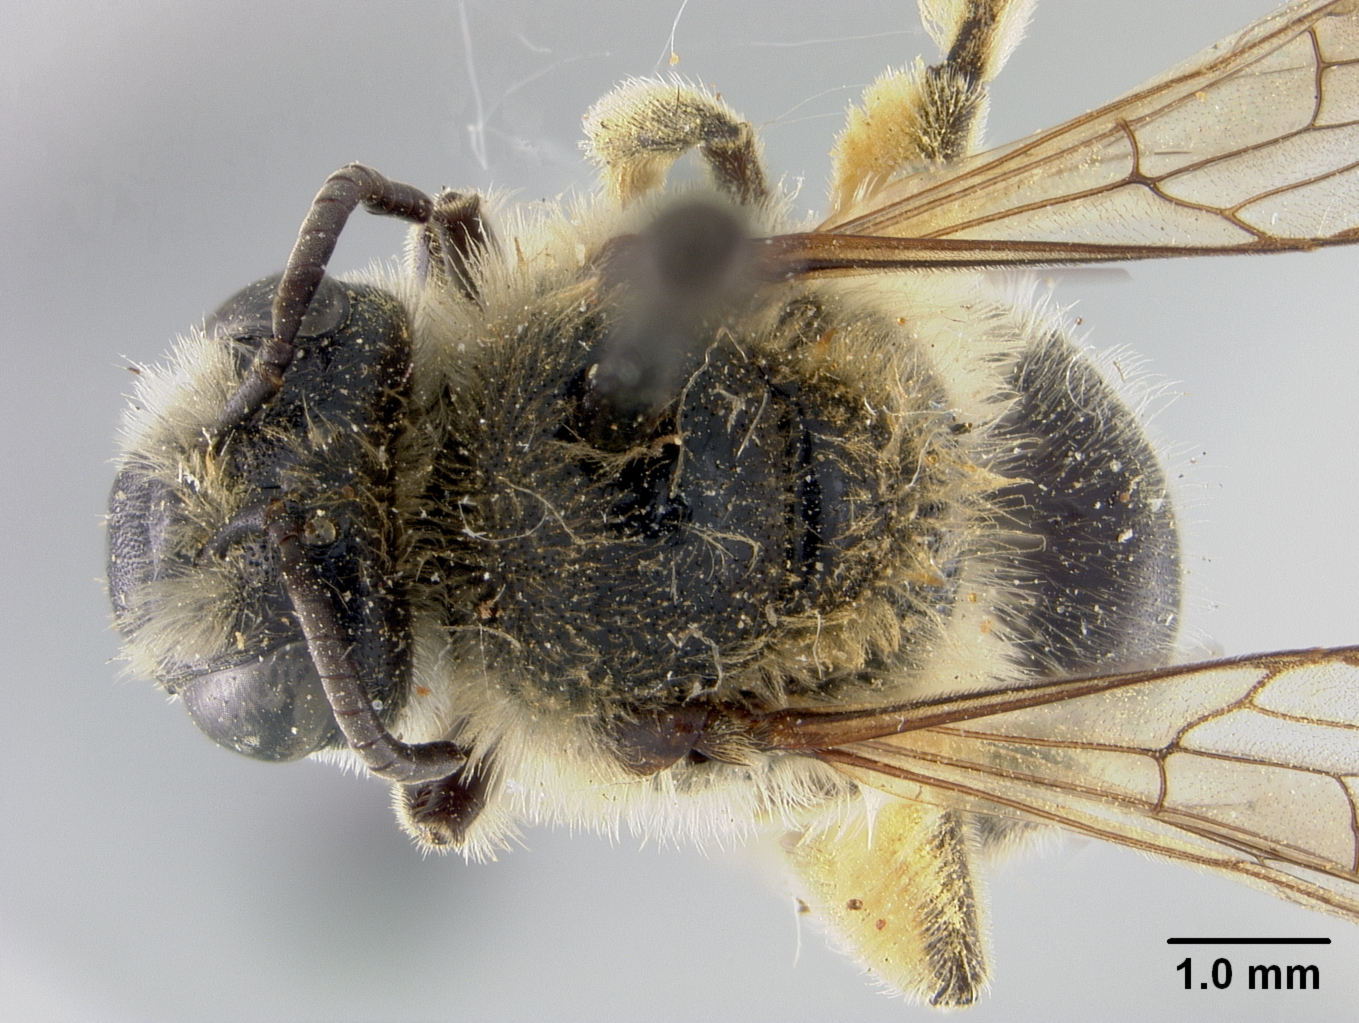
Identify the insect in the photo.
Colletes aestivalis
